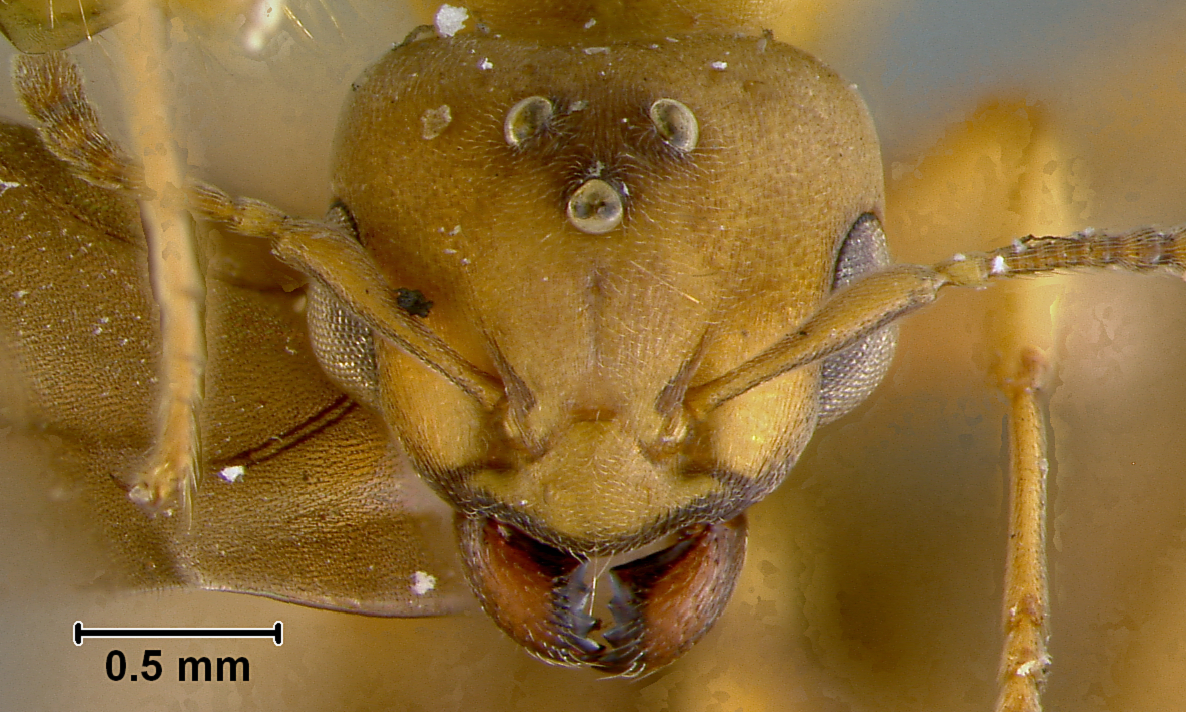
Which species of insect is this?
Allomerus octoarticulatus
